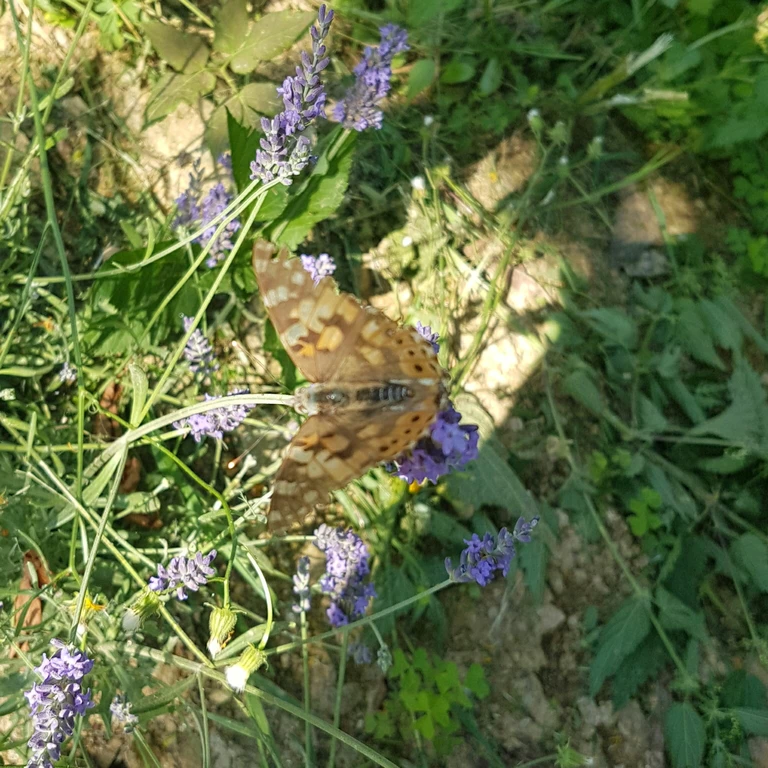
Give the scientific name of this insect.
Vanessa cardui
